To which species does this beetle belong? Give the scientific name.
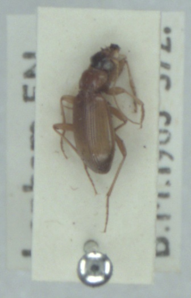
Leistus terminatus
